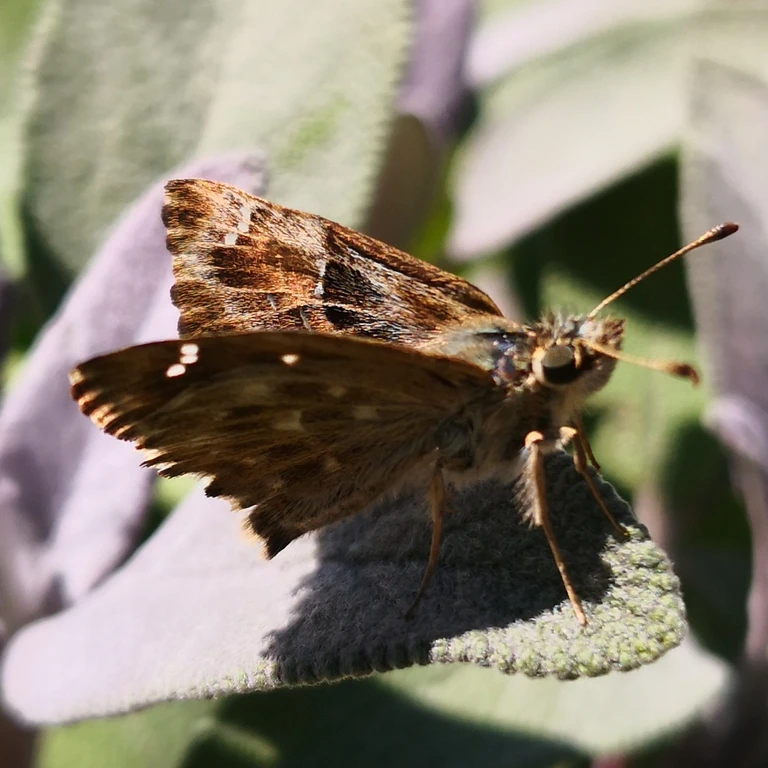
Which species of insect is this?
Carcharodus alceae
